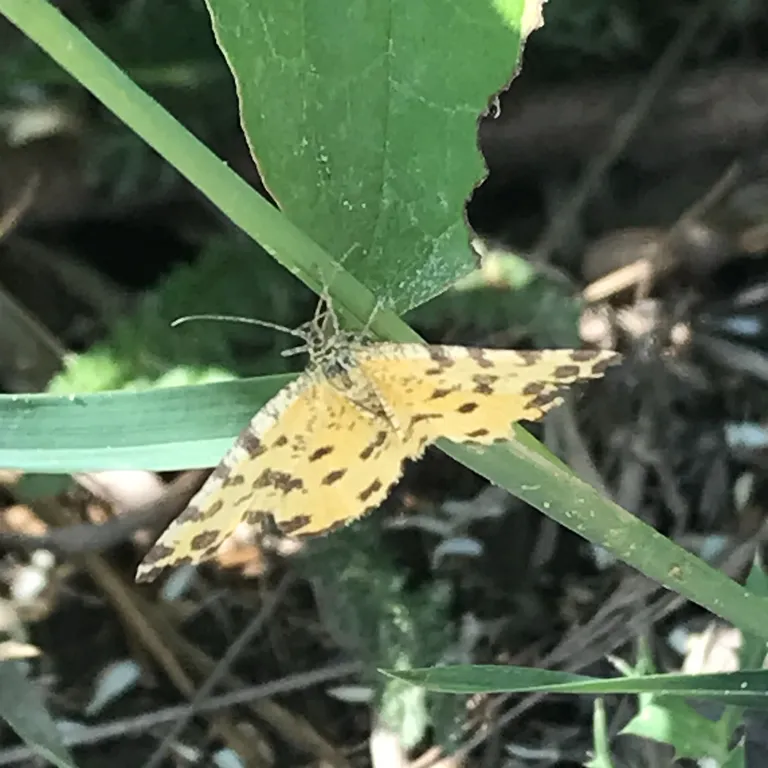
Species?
Pseudopanthera macularia
